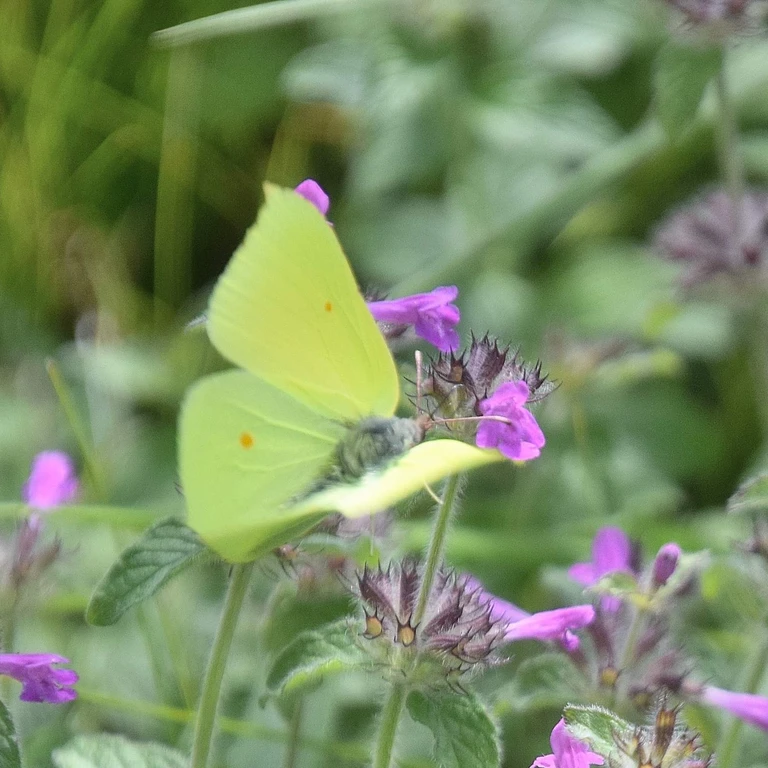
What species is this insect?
Gonepteryx rhamni
